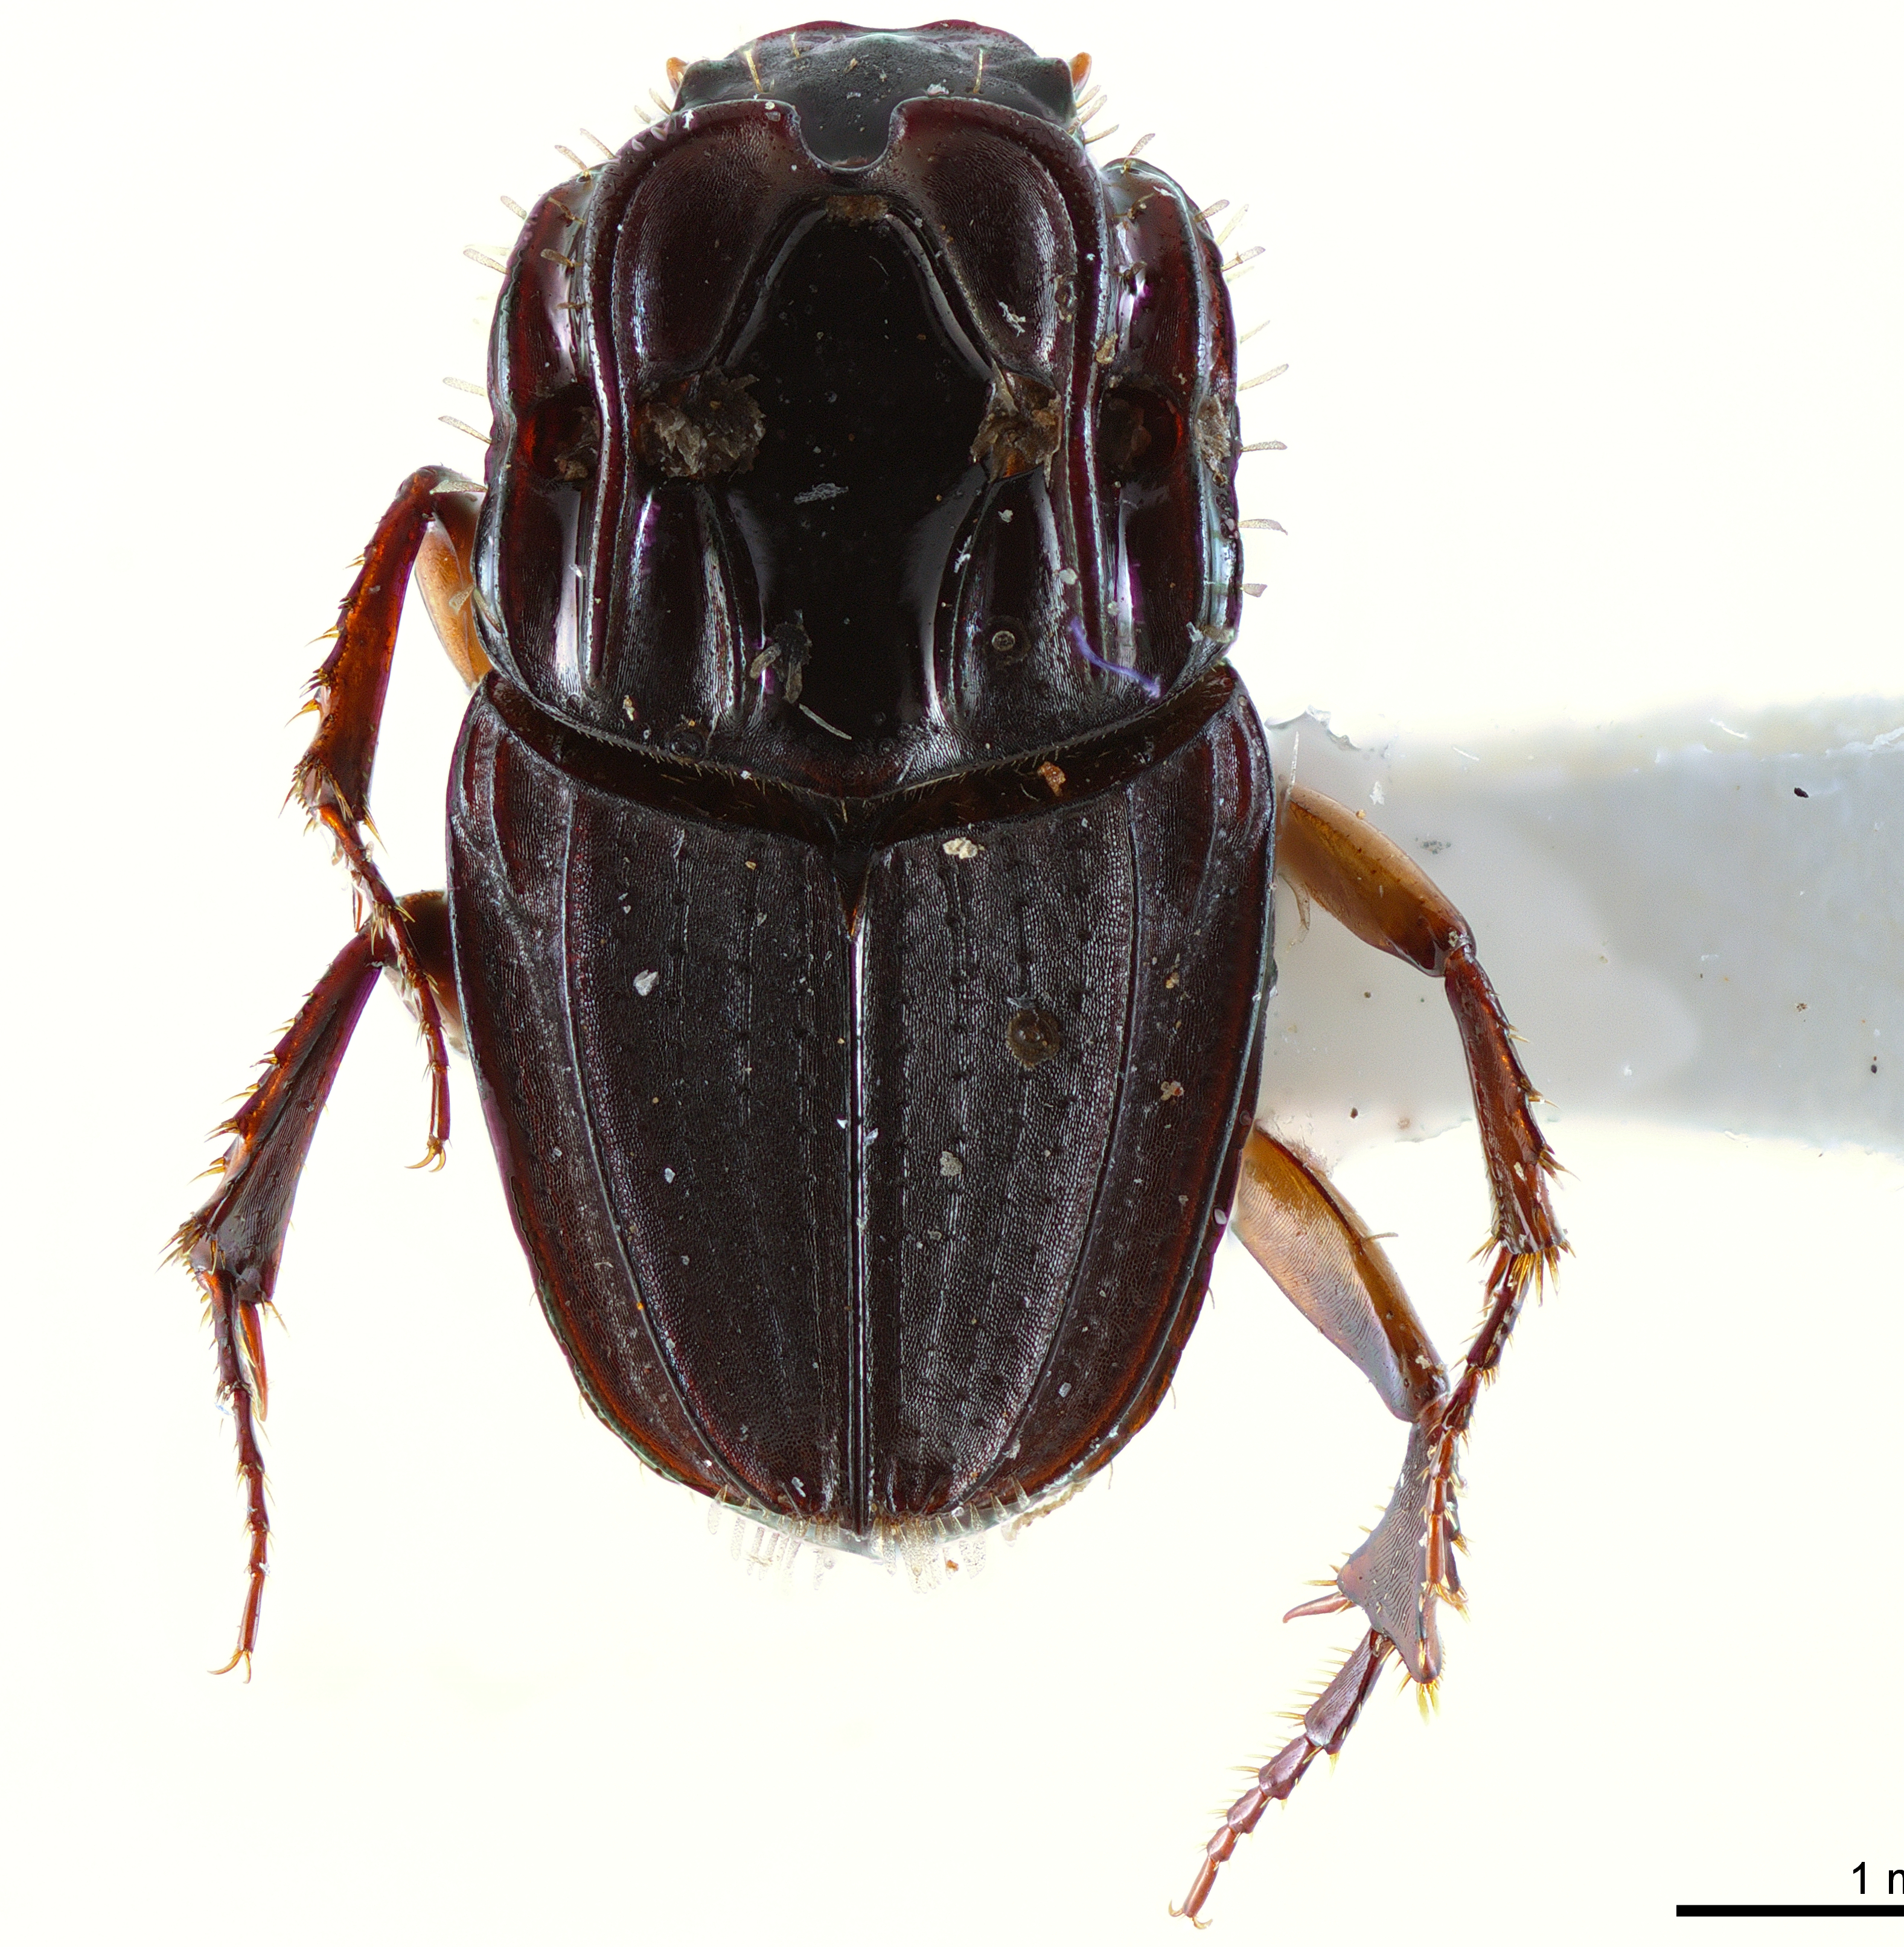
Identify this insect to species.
Drepanocerus abyssinicus
